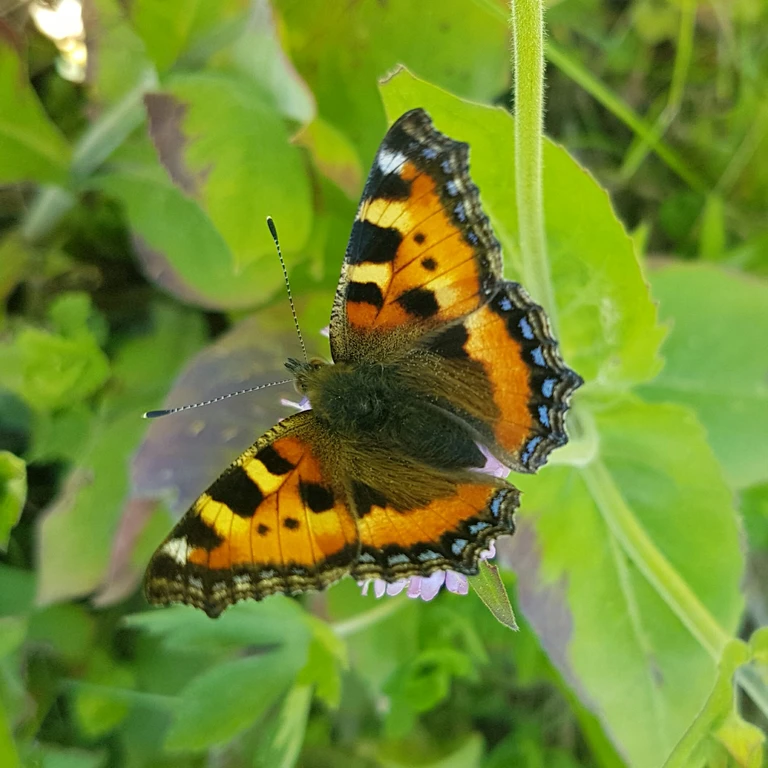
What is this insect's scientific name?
Aglais urticae
